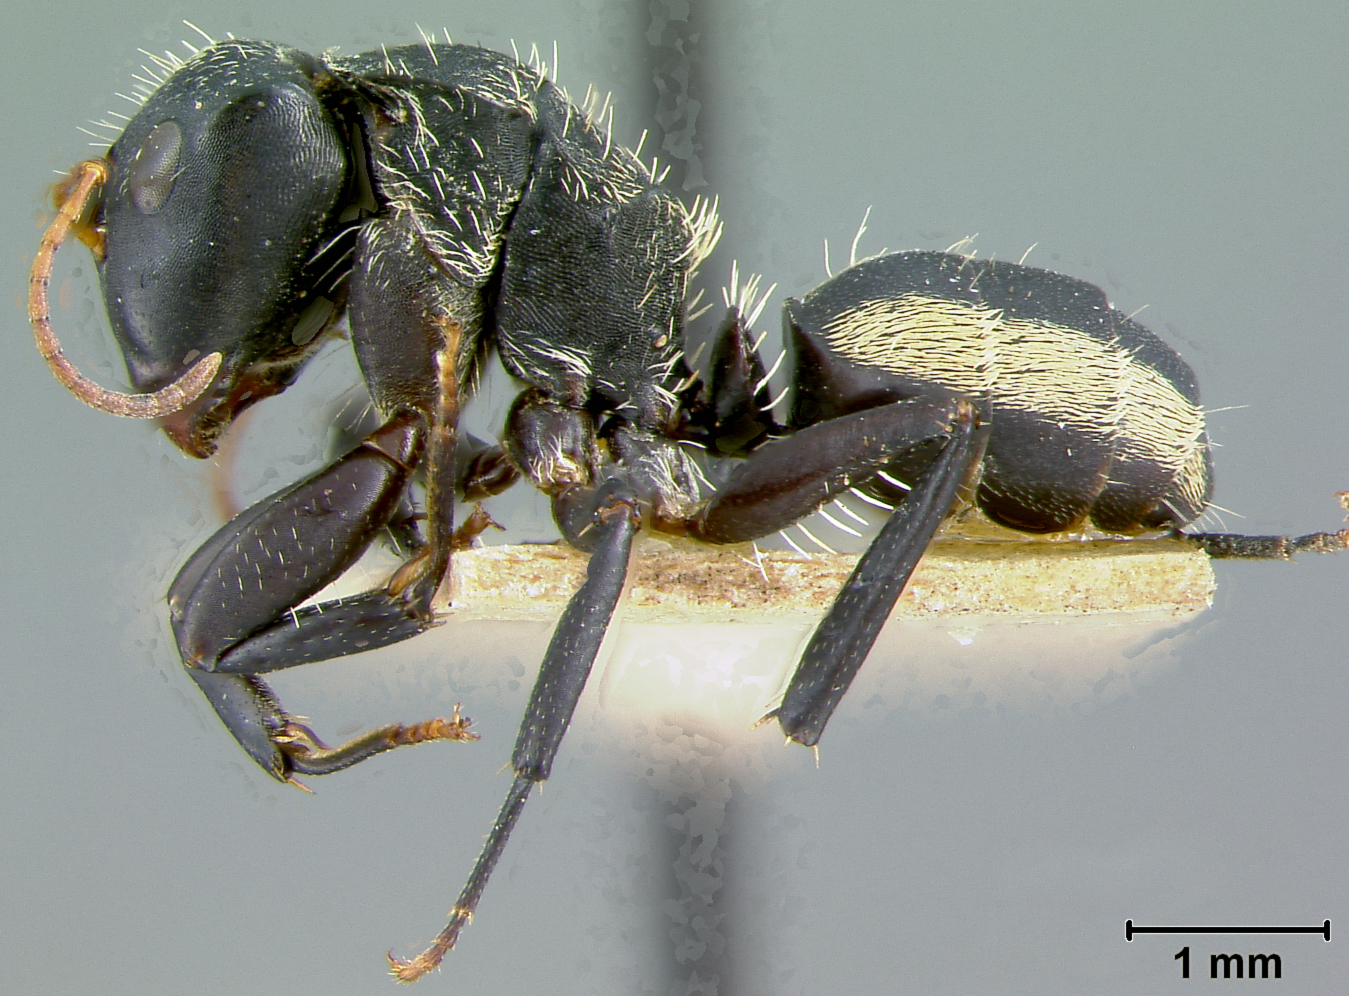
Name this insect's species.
Camponotus christophei
